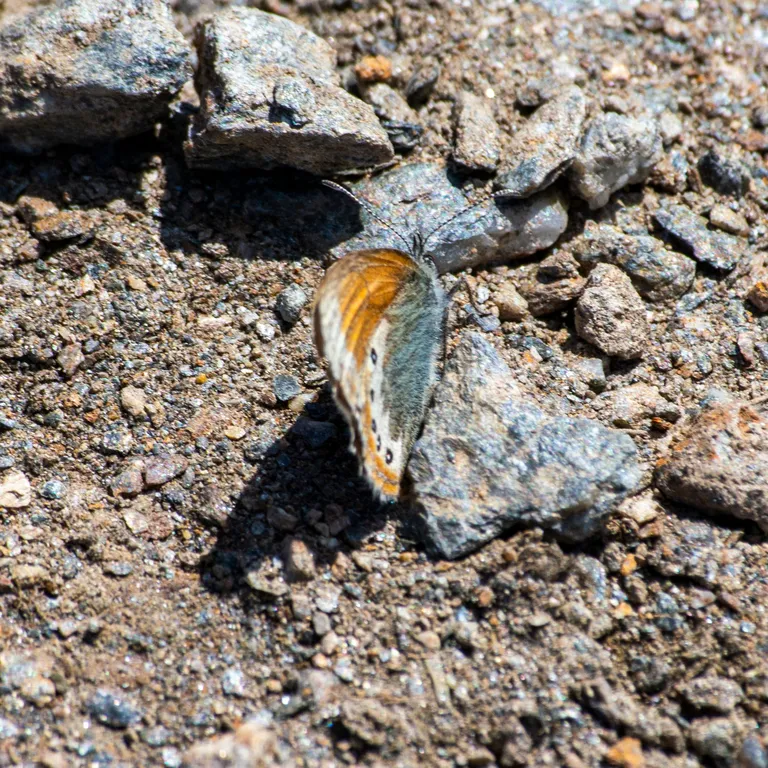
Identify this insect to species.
Coenonympha gardetta
